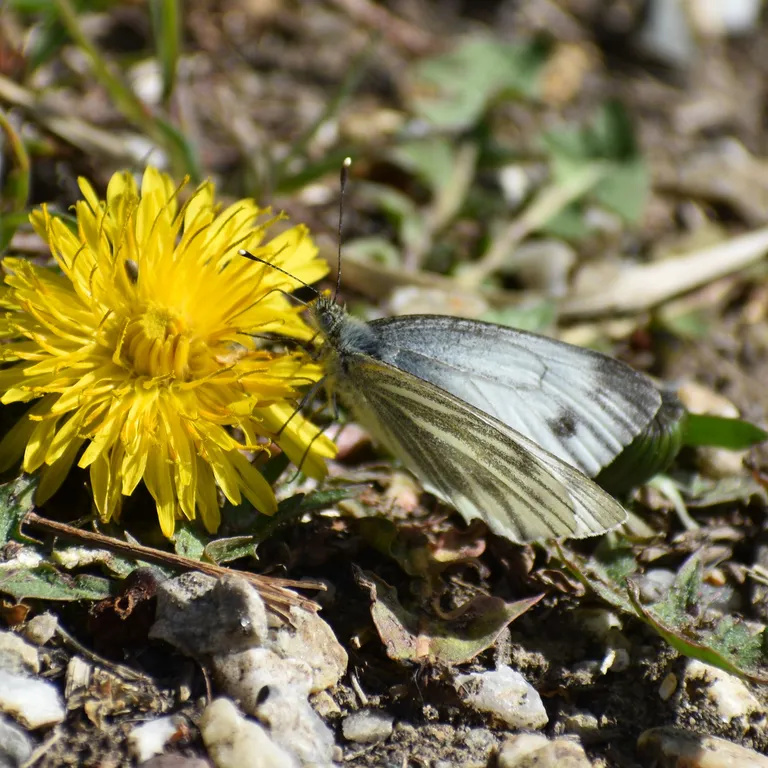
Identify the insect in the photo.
Pieris napi
